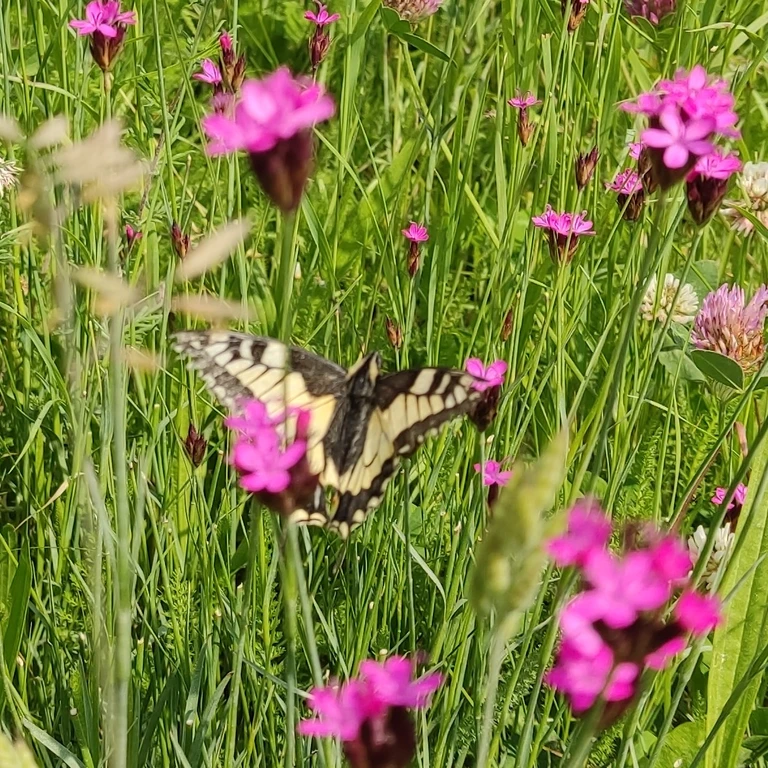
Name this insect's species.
Papilio machaon
